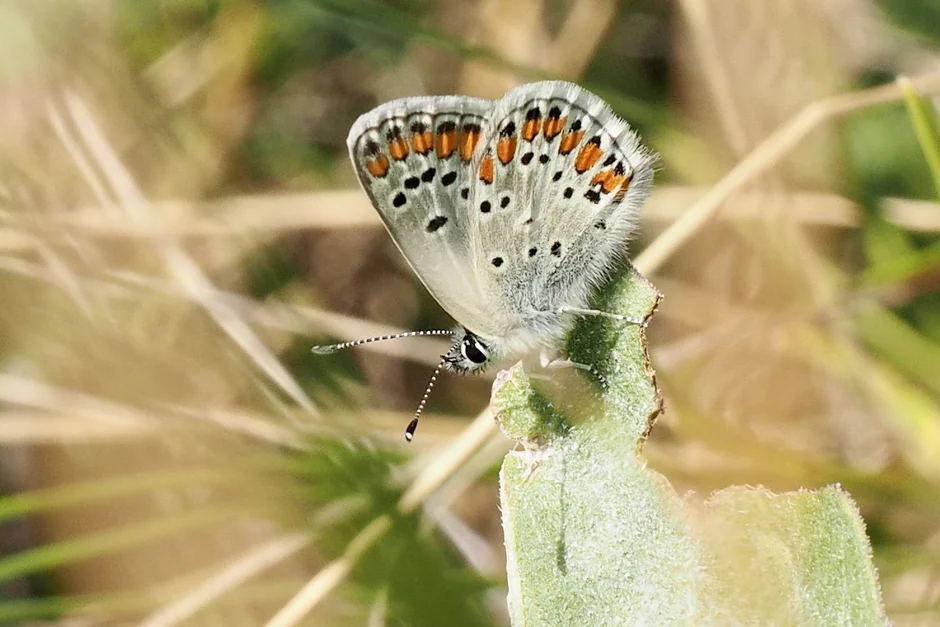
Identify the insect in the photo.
Aricia agestis/artaxerxes
